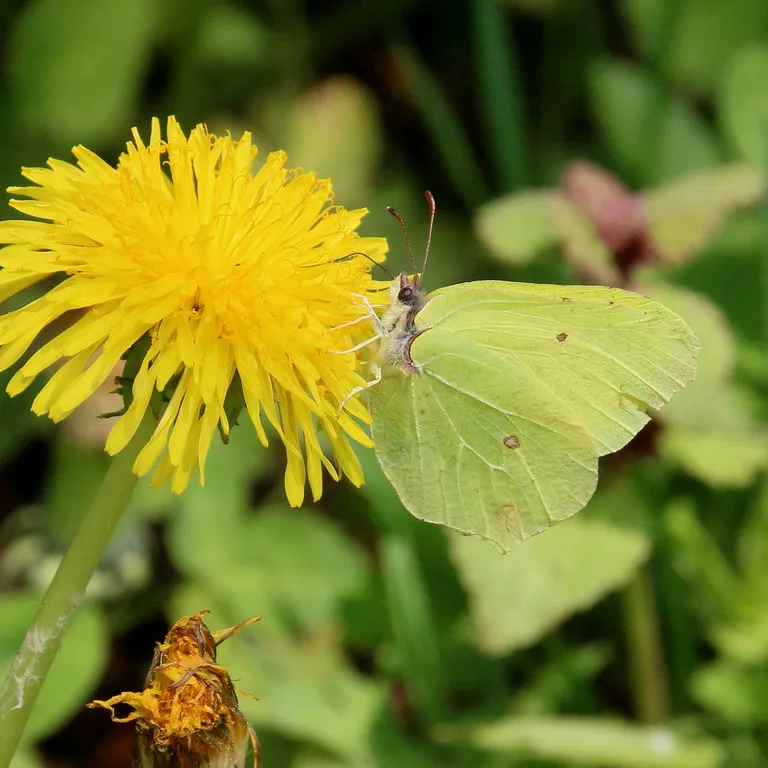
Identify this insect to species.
Gonepteryx rhamni
